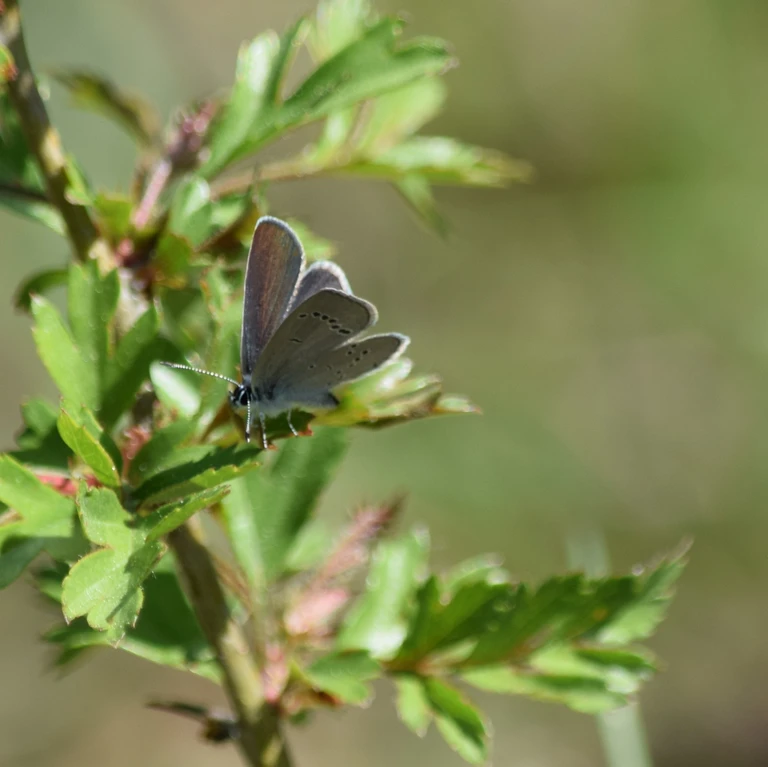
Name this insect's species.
Cupido minimus
